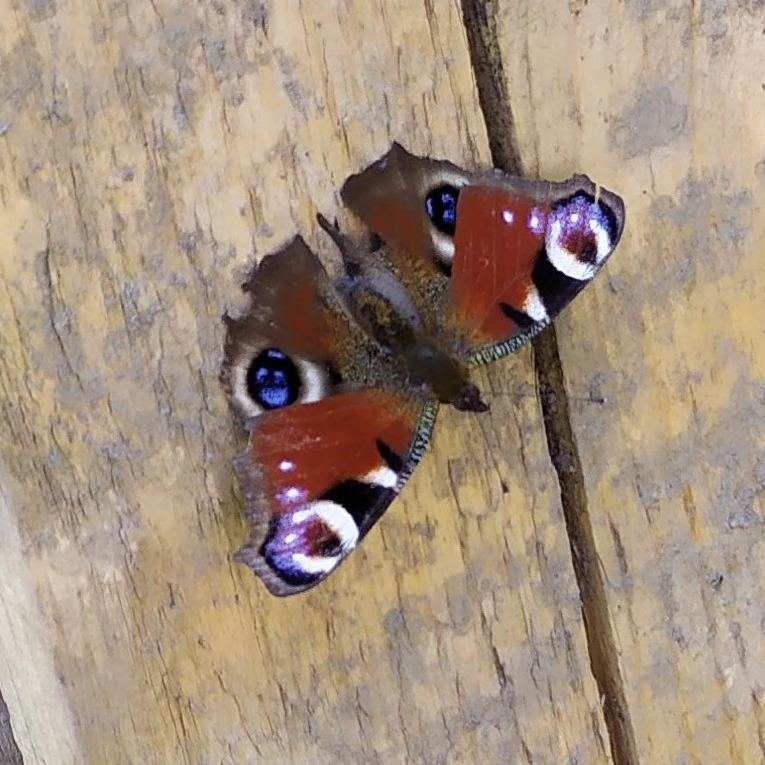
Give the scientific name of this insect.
Aglais io
